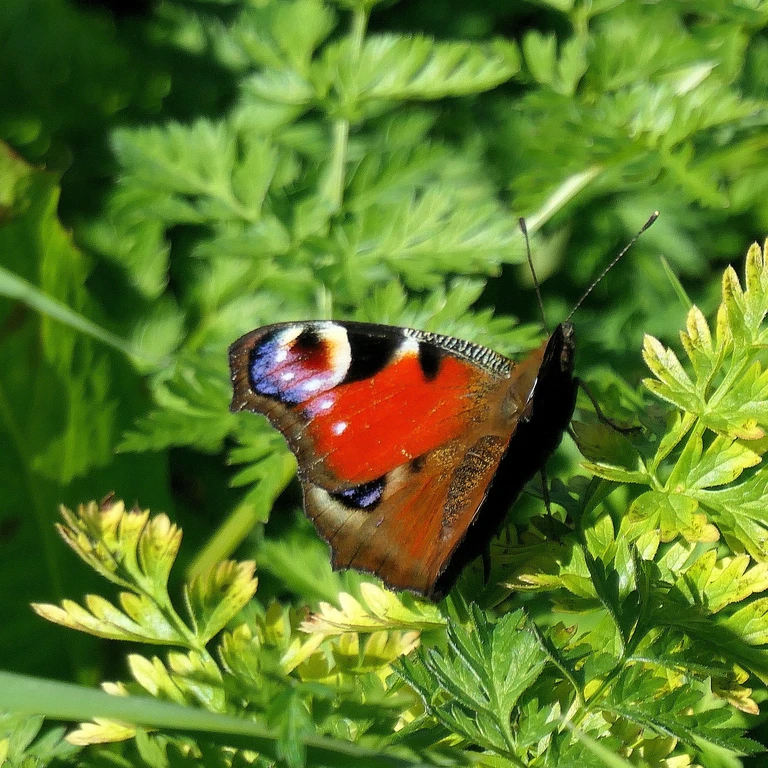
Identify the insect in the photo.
Aglais io
